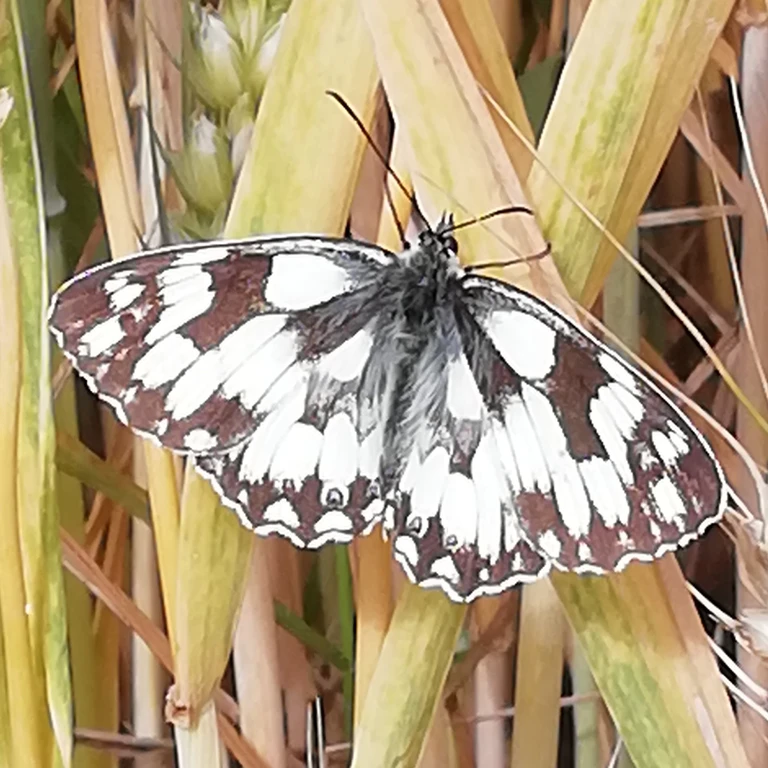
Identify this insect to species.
Melanargia galathea
